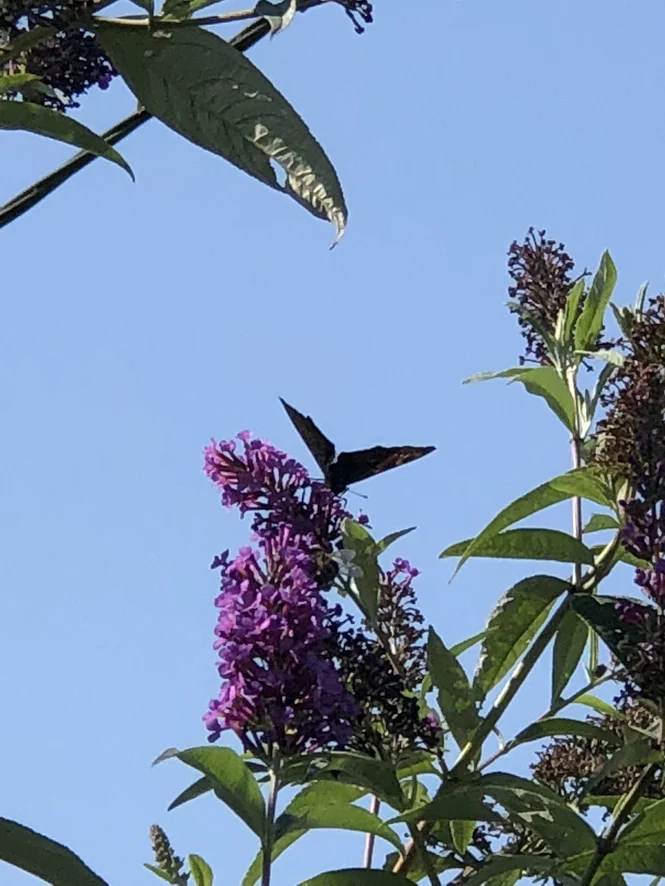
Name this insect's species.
Aglais io
